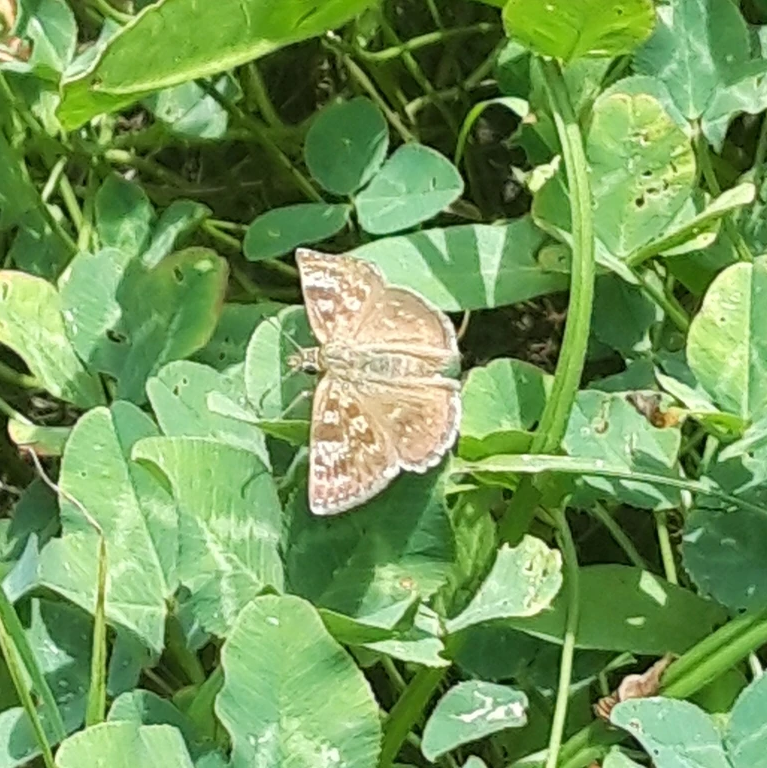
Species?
Erynnis tages
